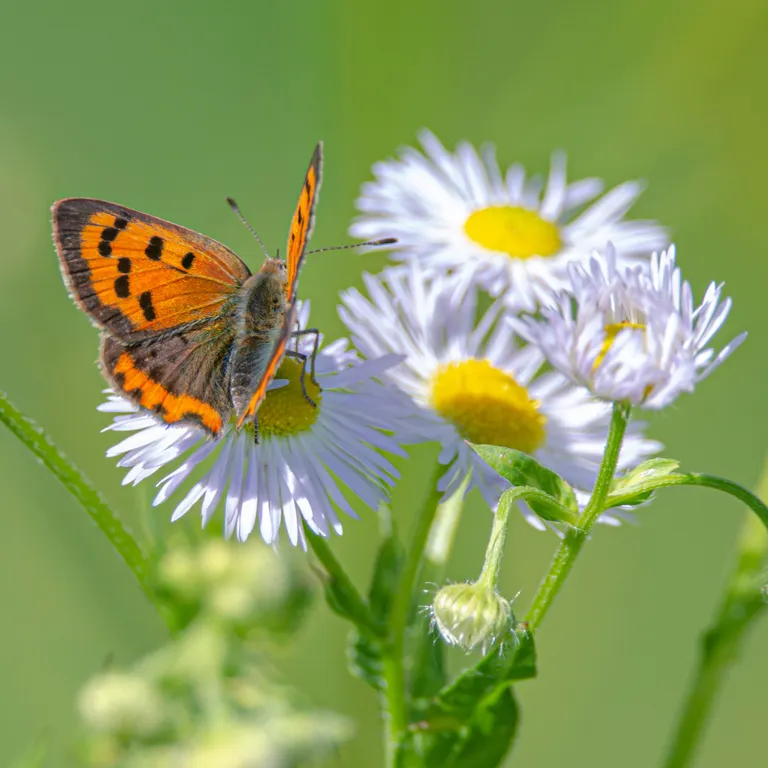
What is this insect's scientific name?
Lycaena phlaeas
